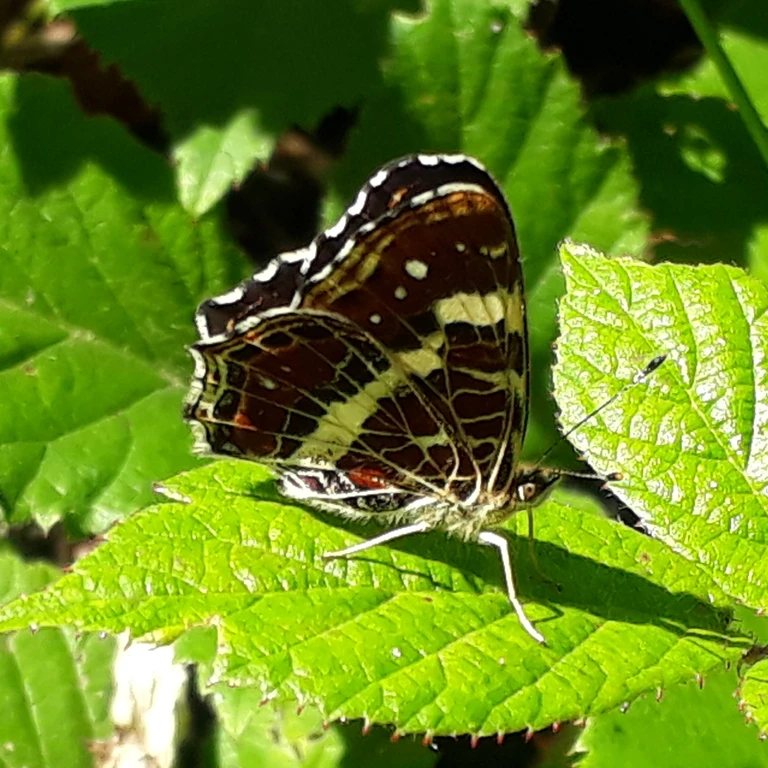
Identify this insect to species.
Araschnia levana
